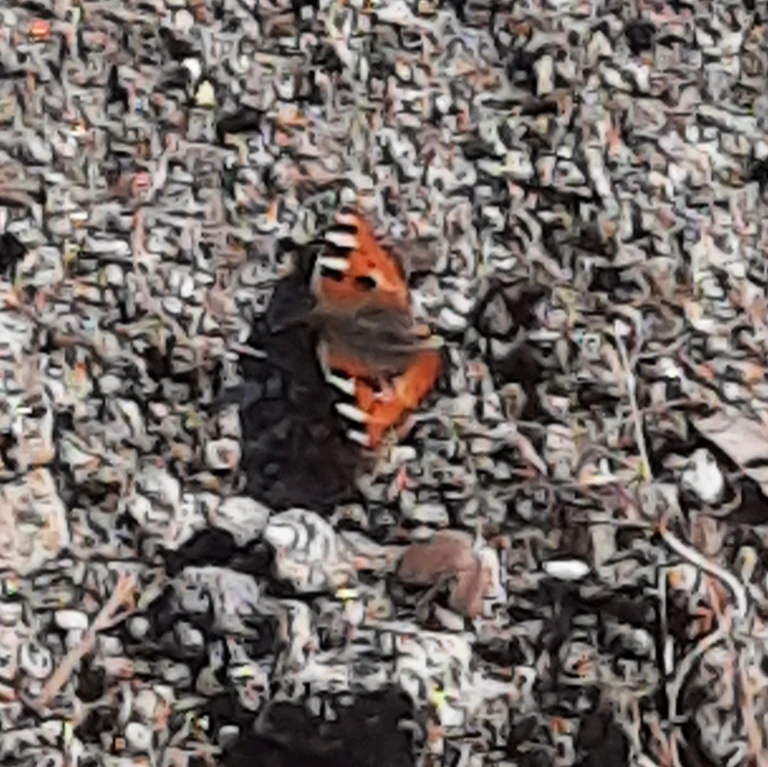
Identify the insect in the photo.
Aglais urticae
